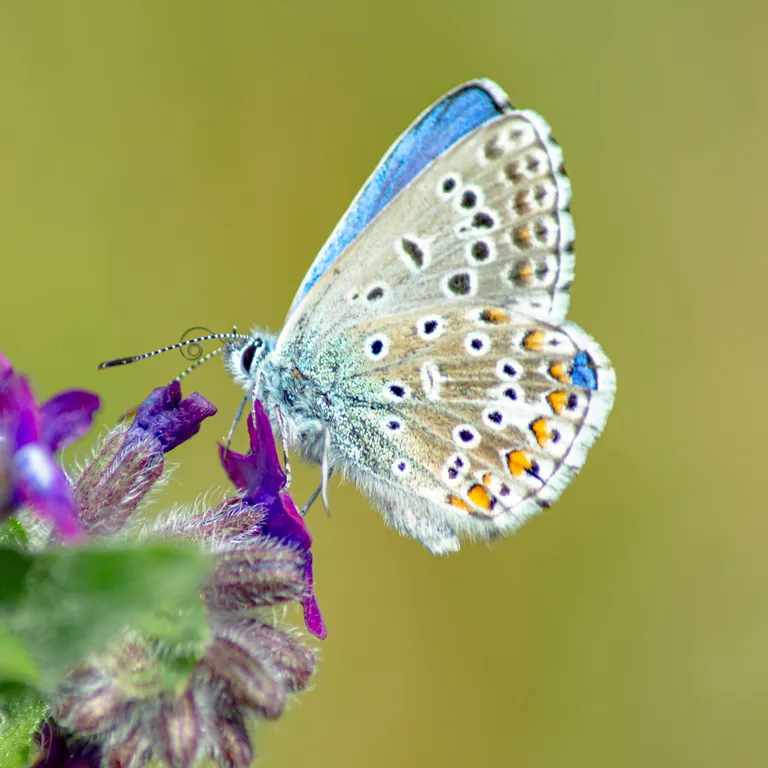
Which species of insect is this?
Lysandra bellargus
